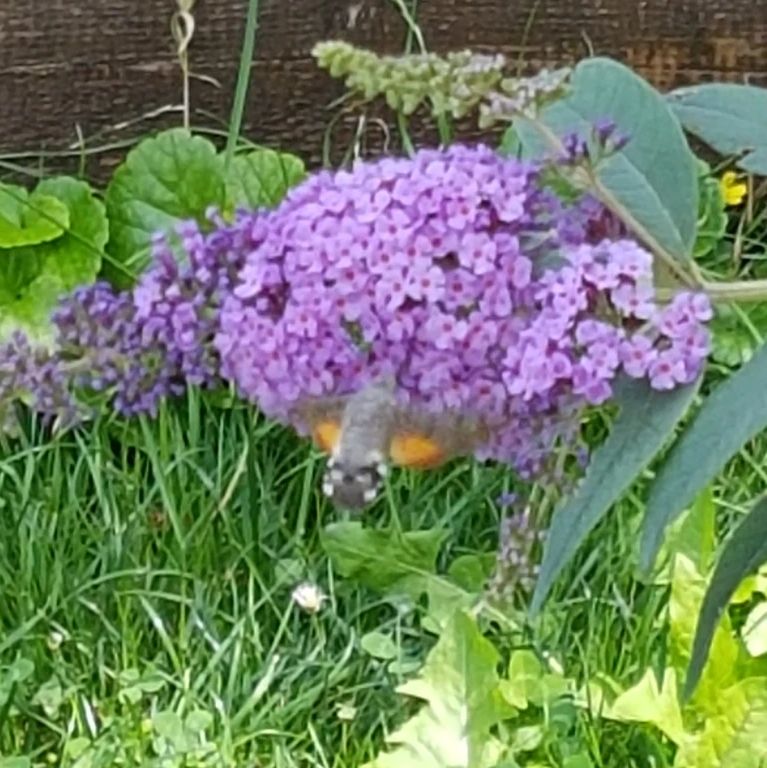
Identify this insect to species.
Macroglossum stellatarum
